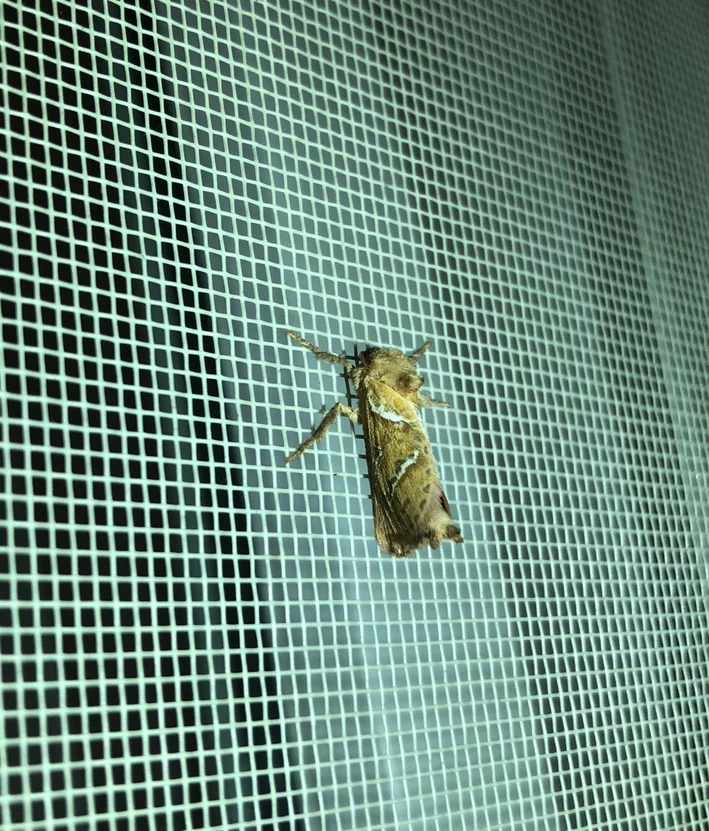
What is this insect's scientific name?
Triodia sylvina
